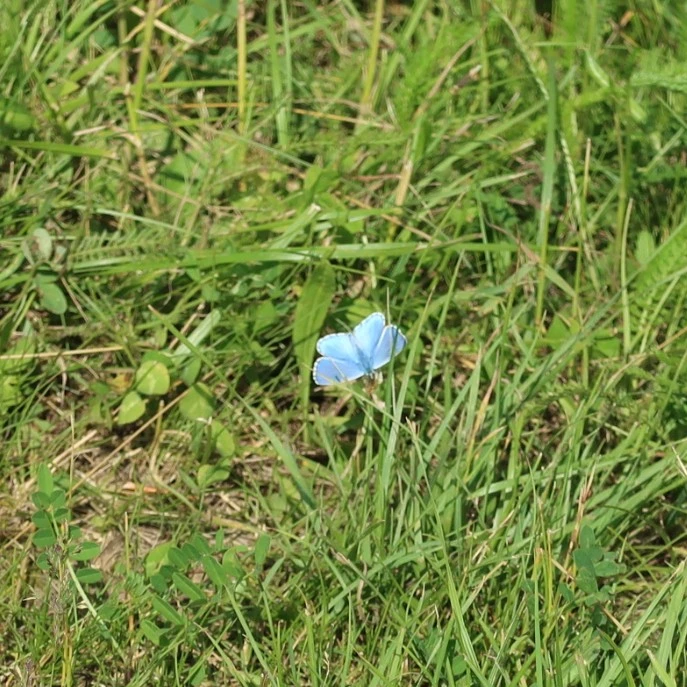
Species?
Lysandra bellargus
